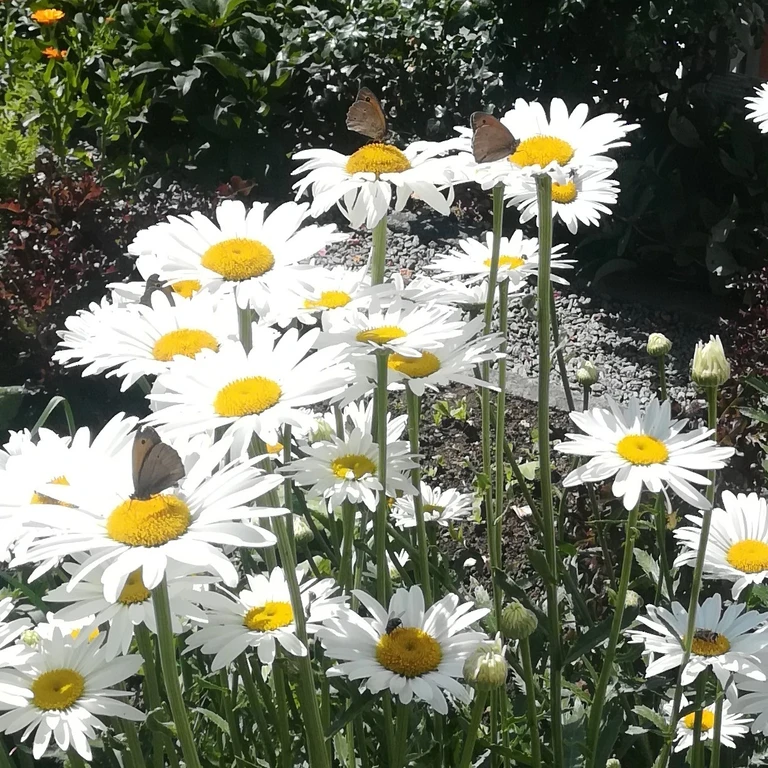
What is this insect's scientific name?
Maniola jurtina
